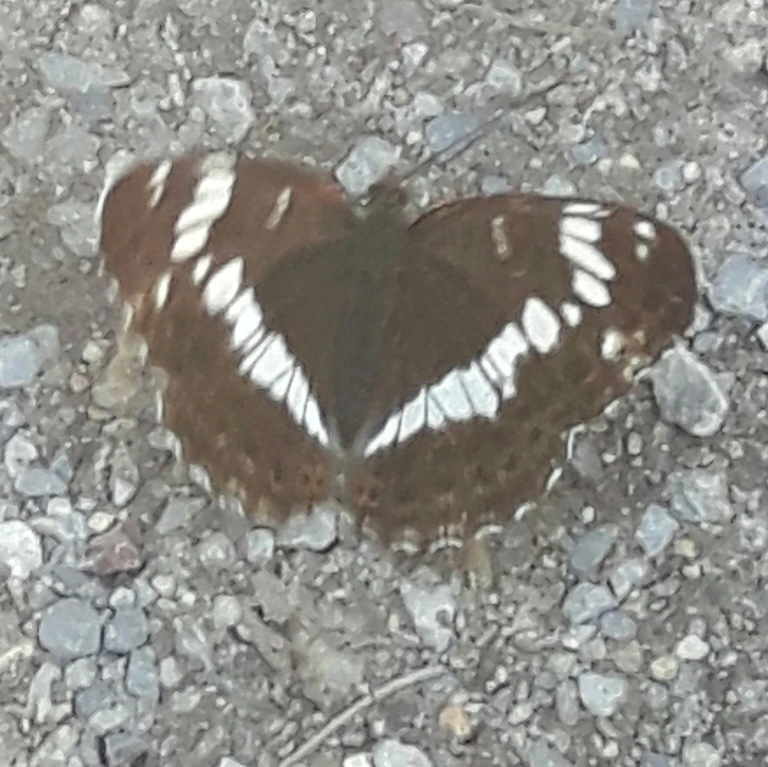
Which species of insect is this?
Limenitis camilla (also Ladoga camilla)
